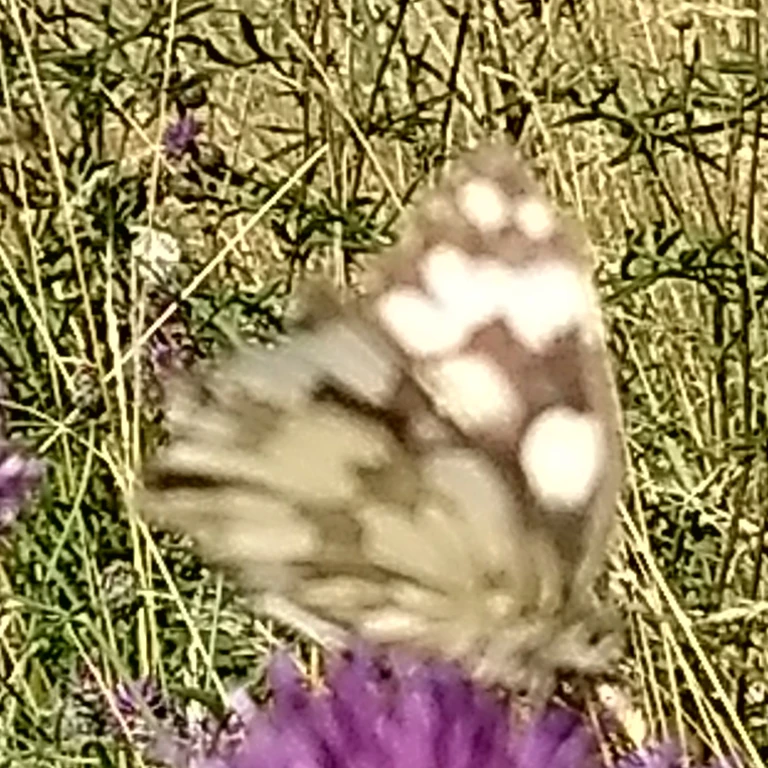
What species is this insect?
Melanargia galathea
